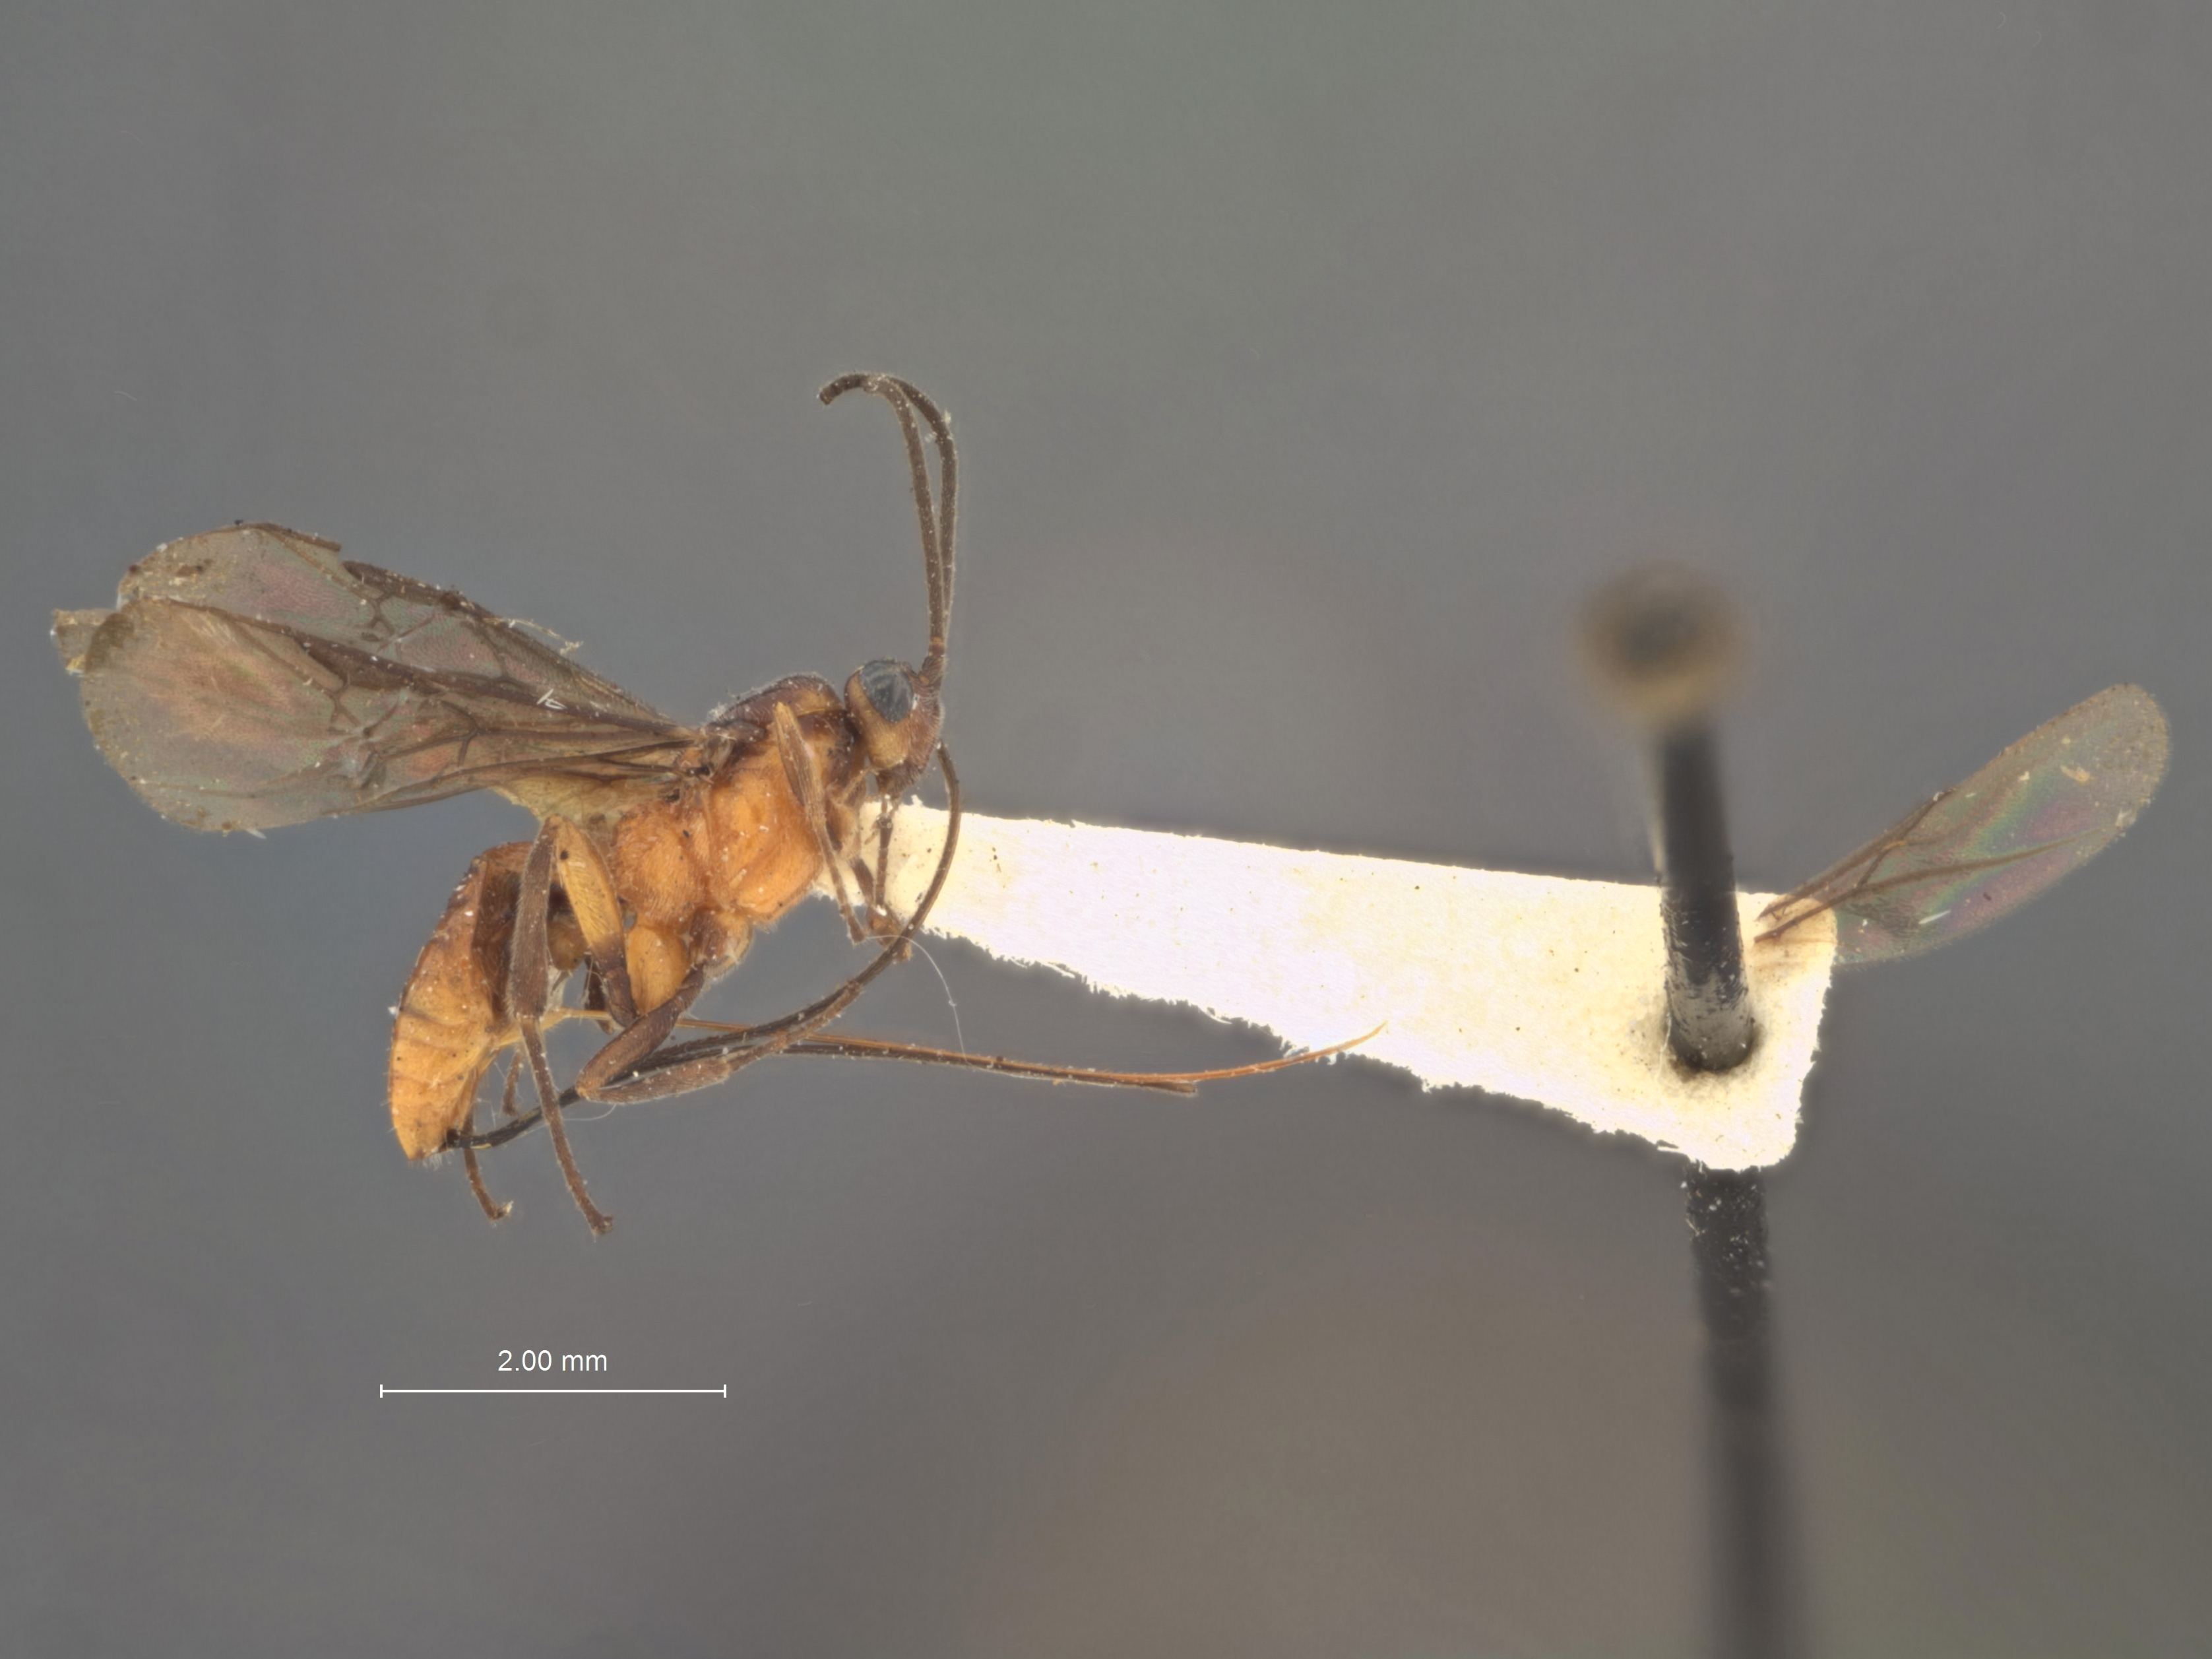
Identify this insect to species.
Bassus buttricki
